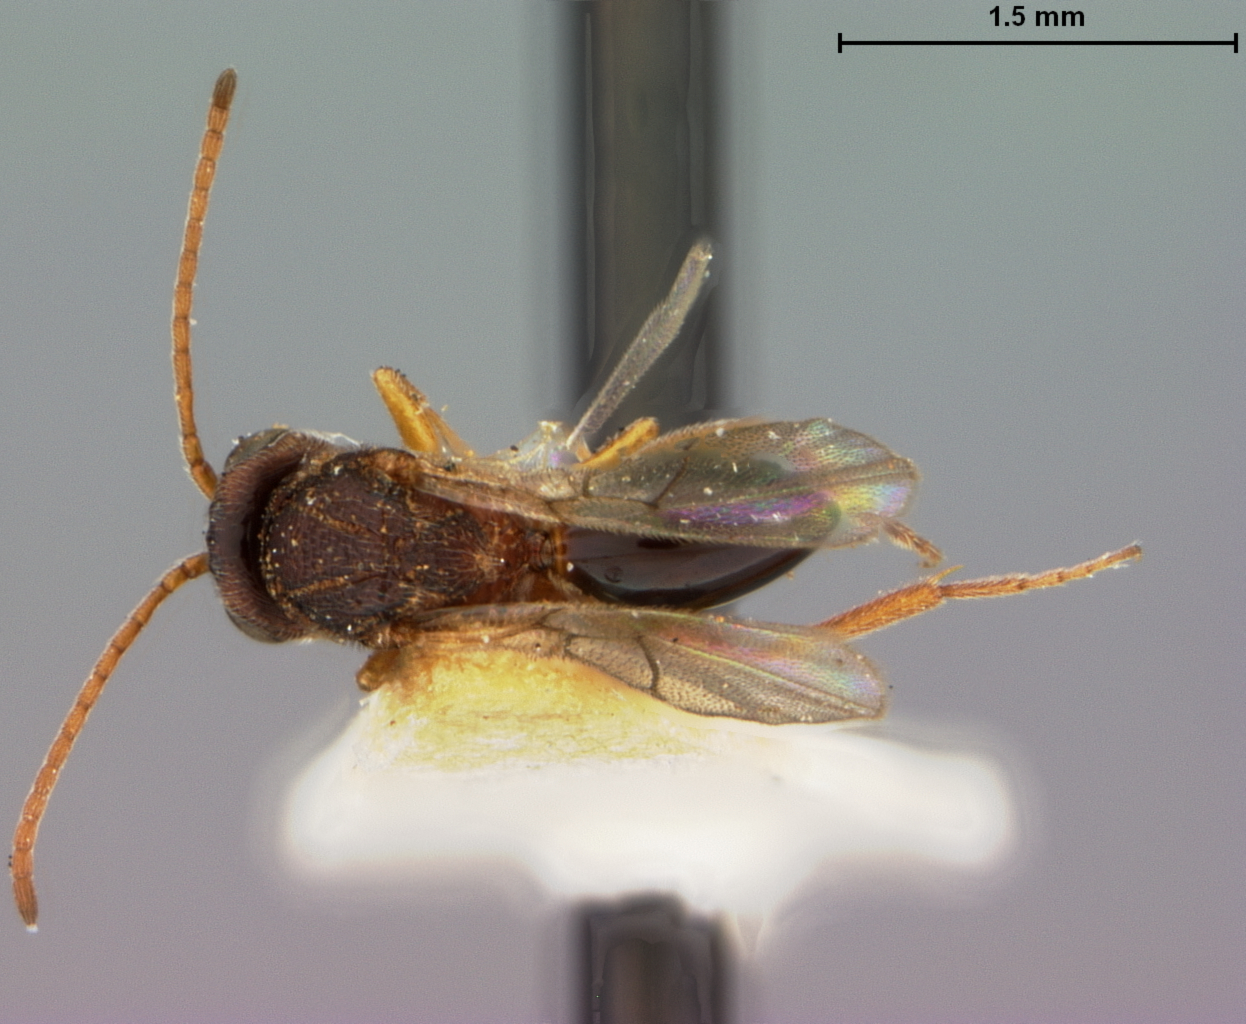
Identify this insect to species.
Myrtopsen mimosae
